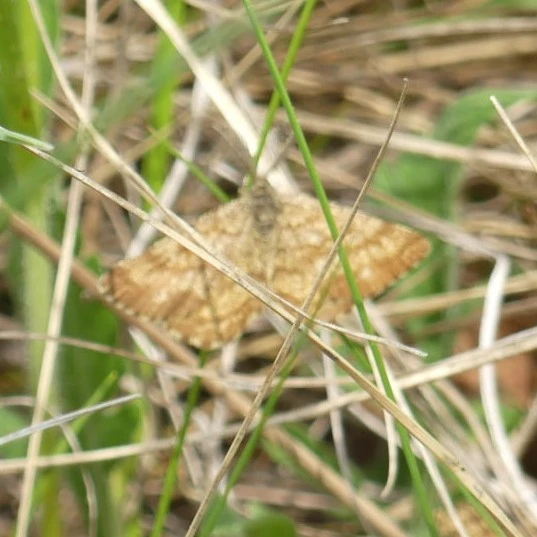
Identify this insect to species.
Ematurga atomaria
